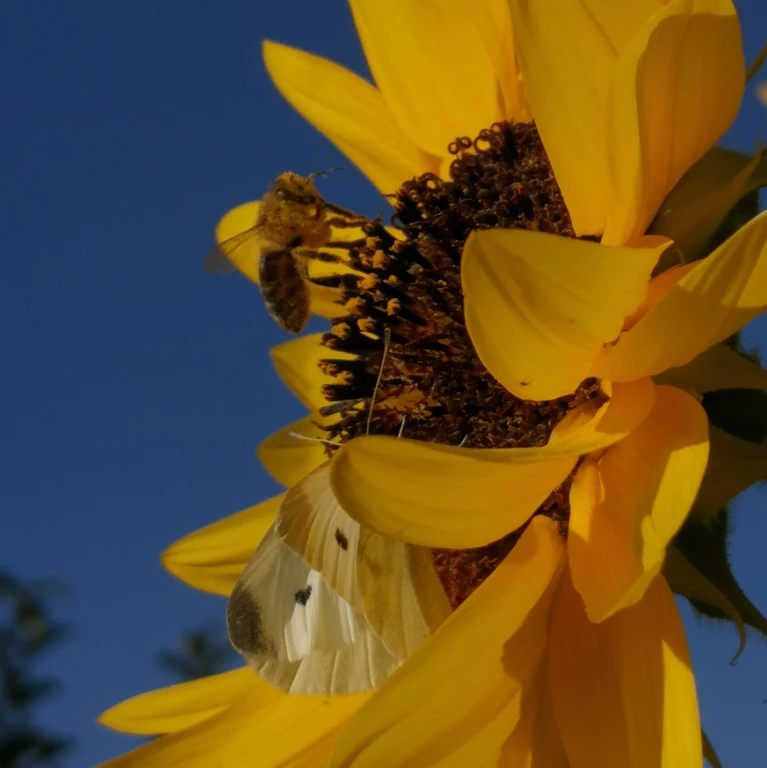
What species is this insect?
Pieris rapae
